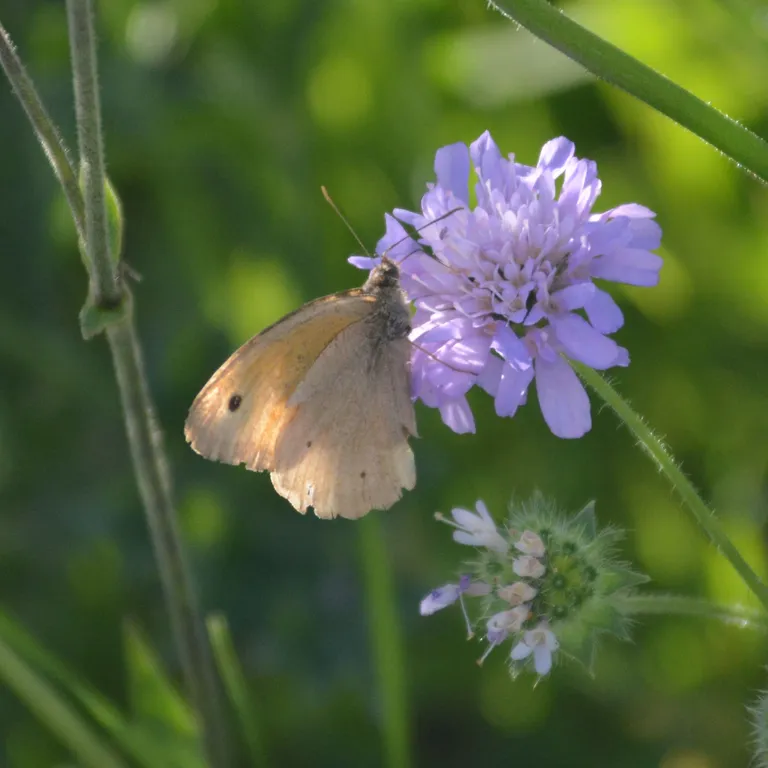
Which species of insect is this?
Maniola jurtina
